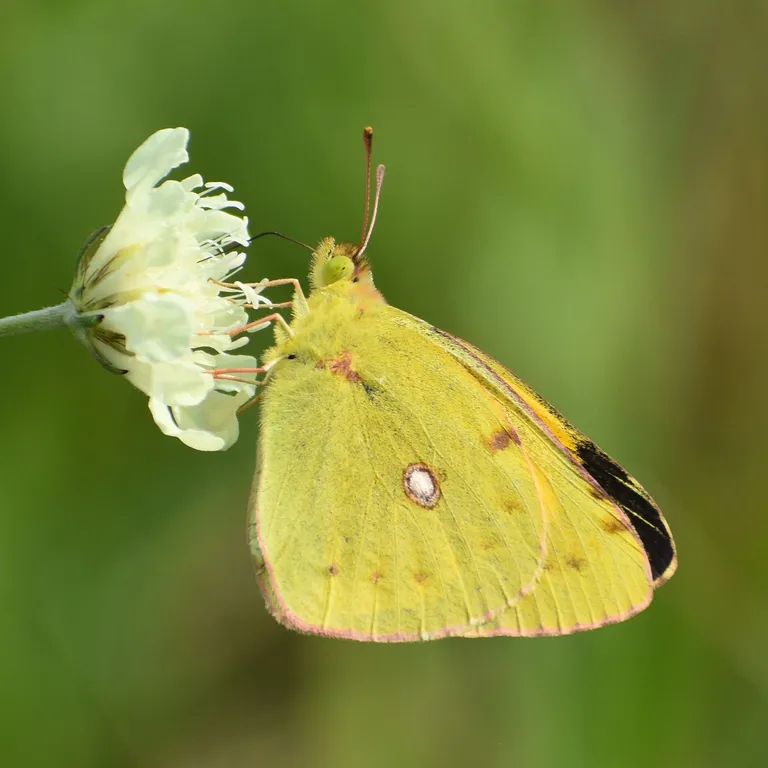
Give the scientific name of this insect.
Colias croceus
